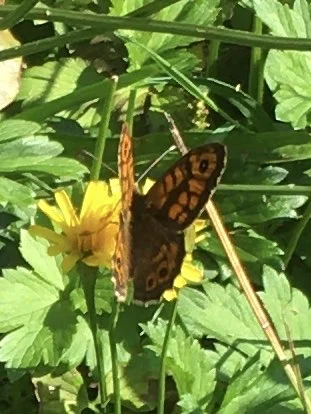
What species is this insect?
Lasiommata megera (also Pararge megera)
